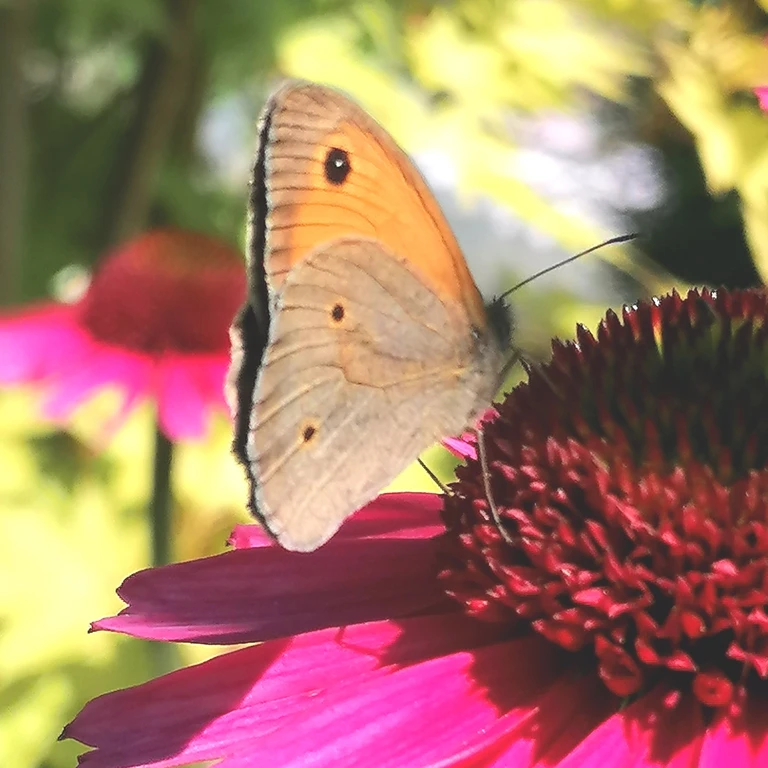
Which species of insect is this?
Maniola jurtina
